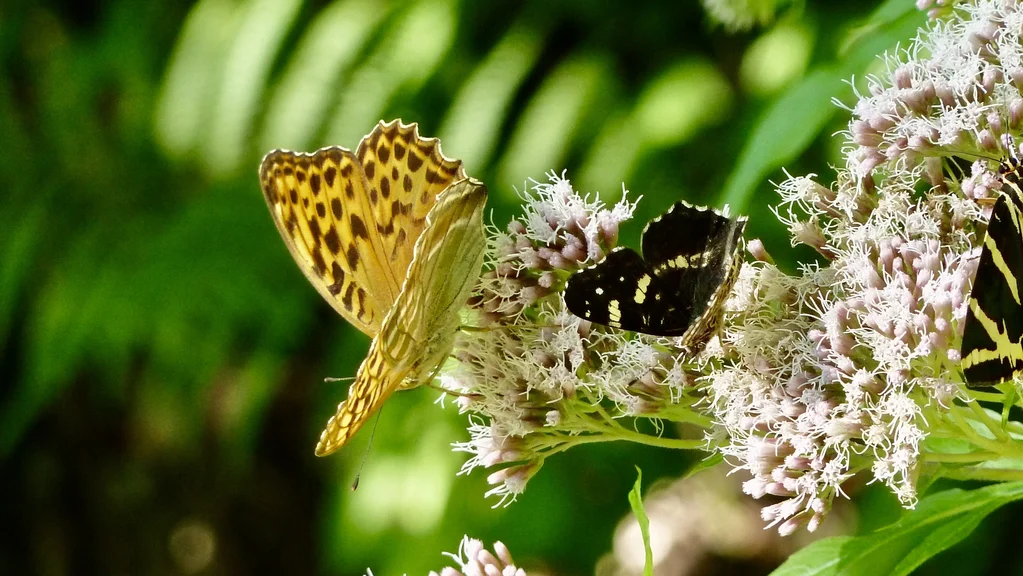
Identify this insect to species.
Argynnis paphia
